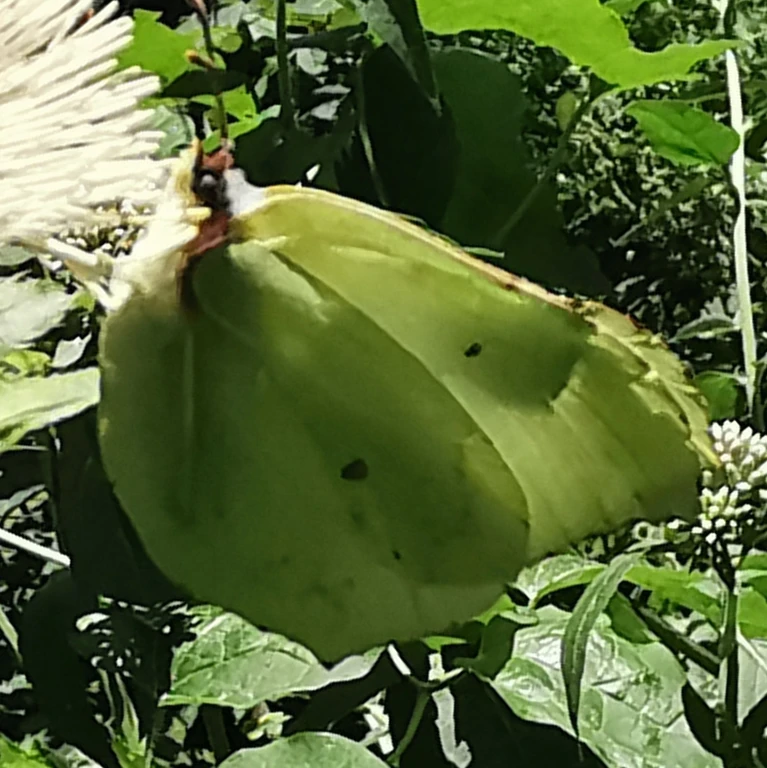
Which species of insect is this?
Gonepteryx rhamni
